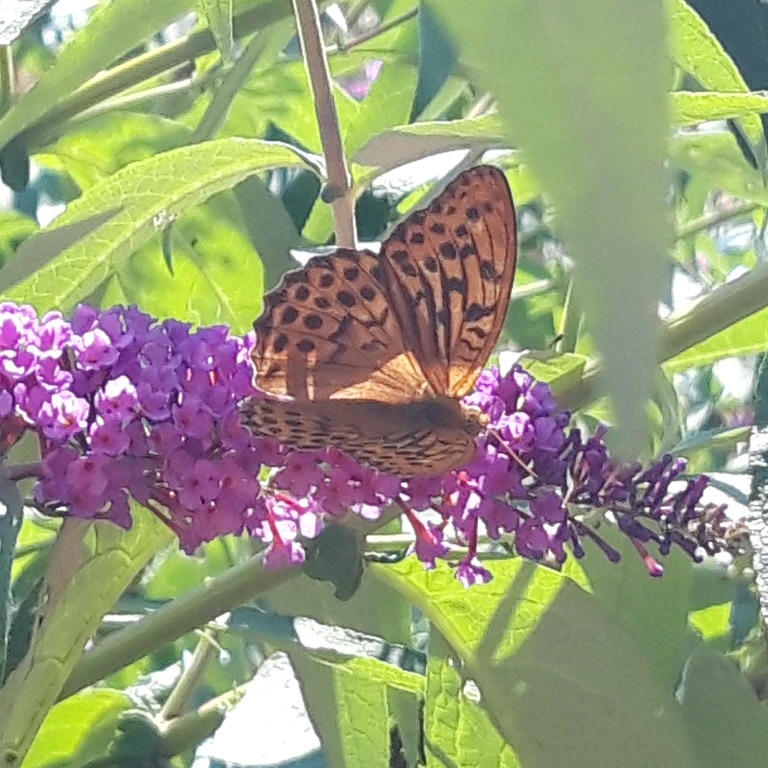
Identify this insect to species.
Argynnis paphia
